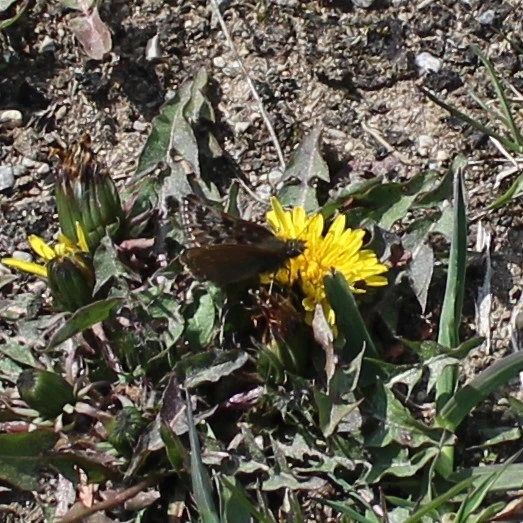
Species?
Erynnis tages
